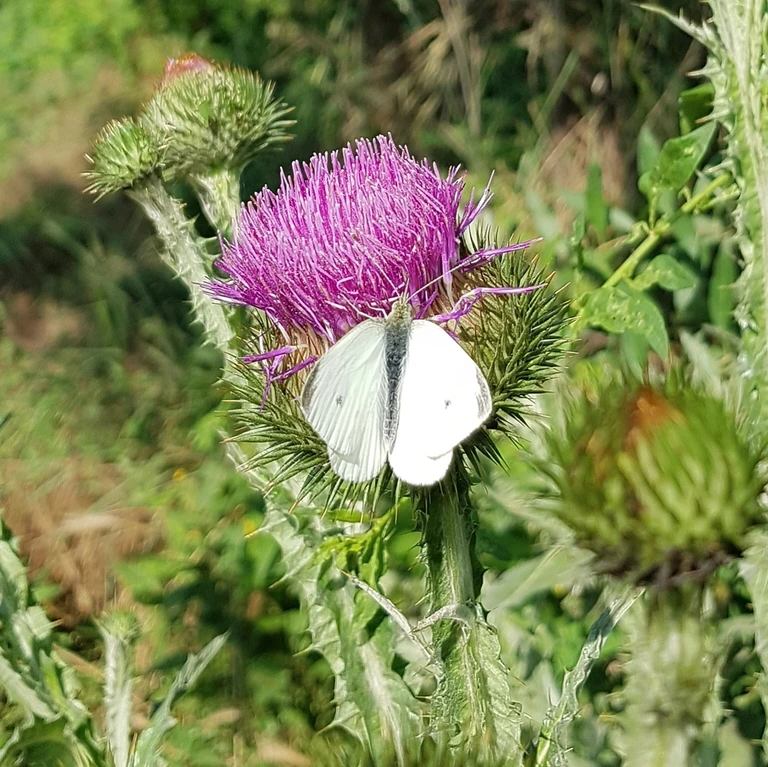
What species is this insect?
Pieris rapae
